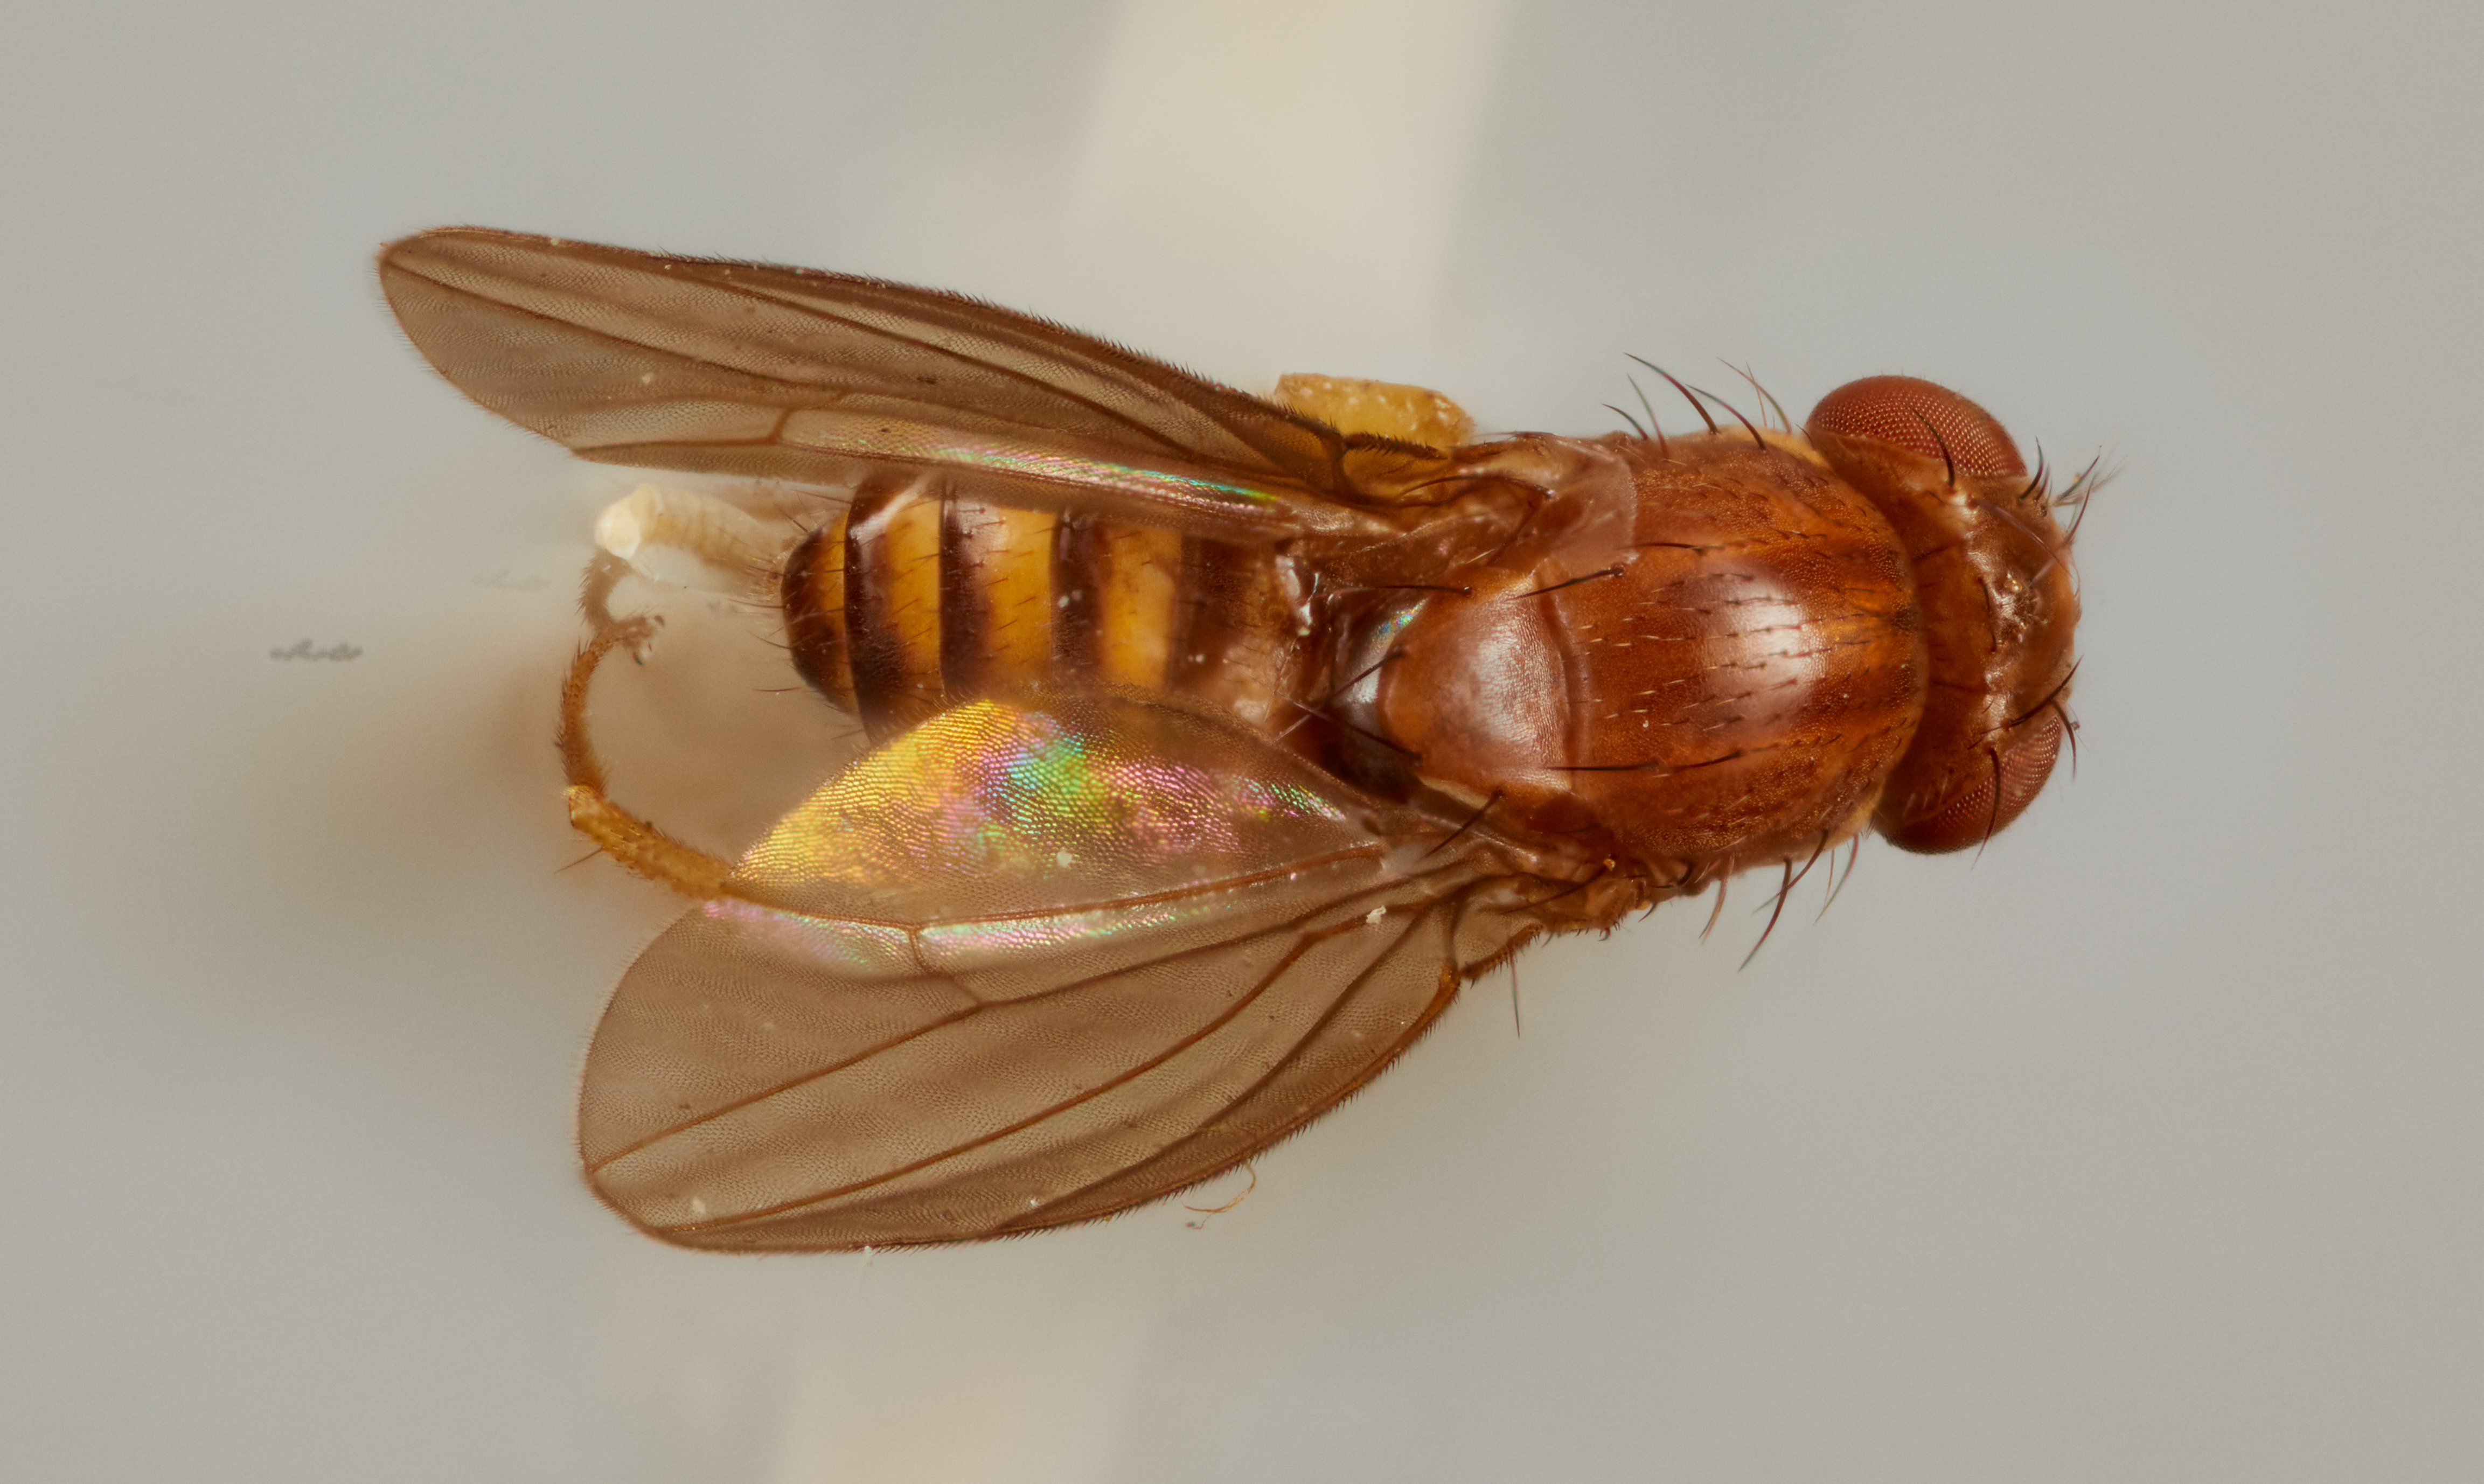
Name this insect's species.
Drosophila chagrinensis
